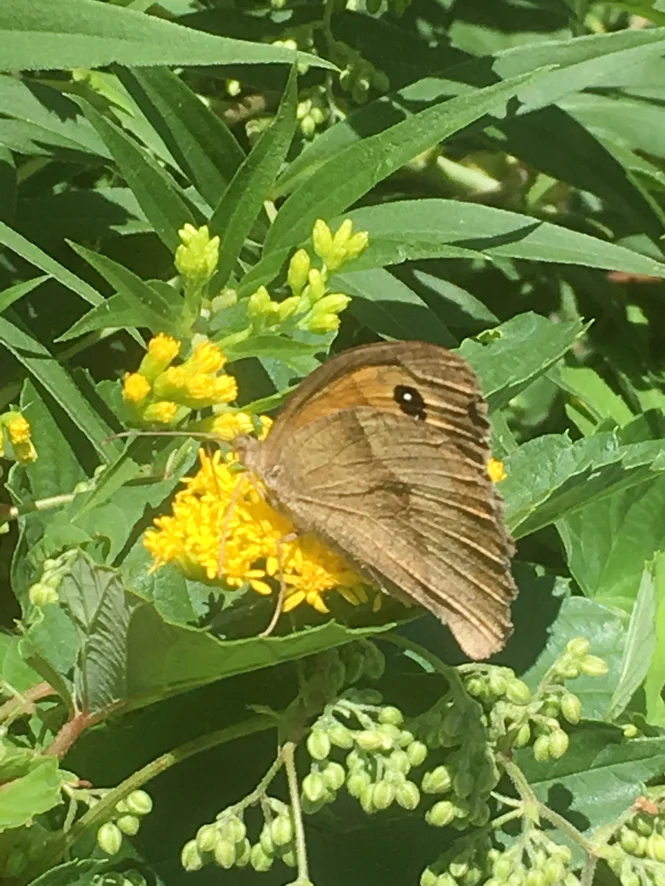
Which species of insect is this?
Maniola jurtina
